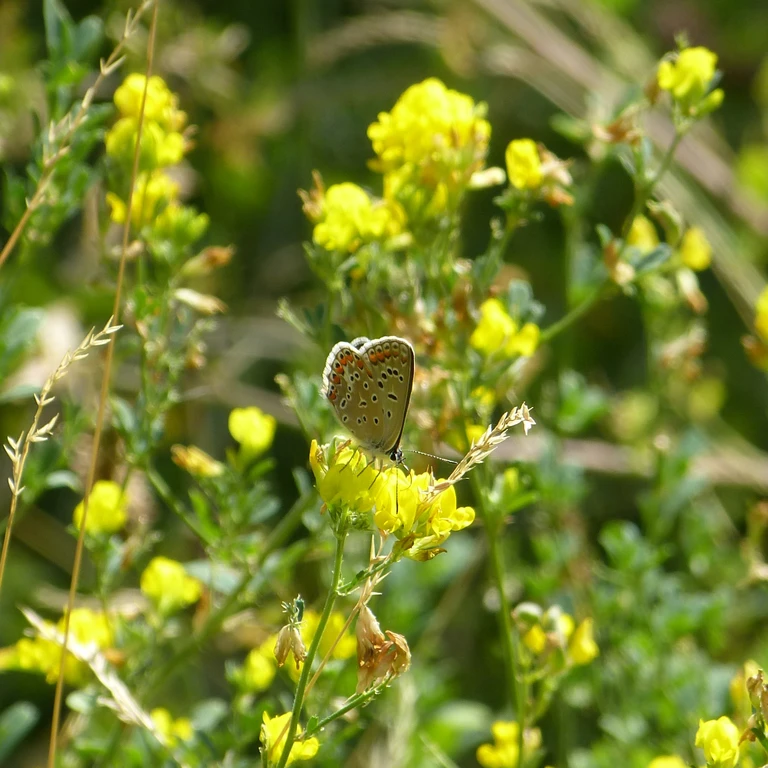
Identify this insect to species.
Polyommatus icarus
